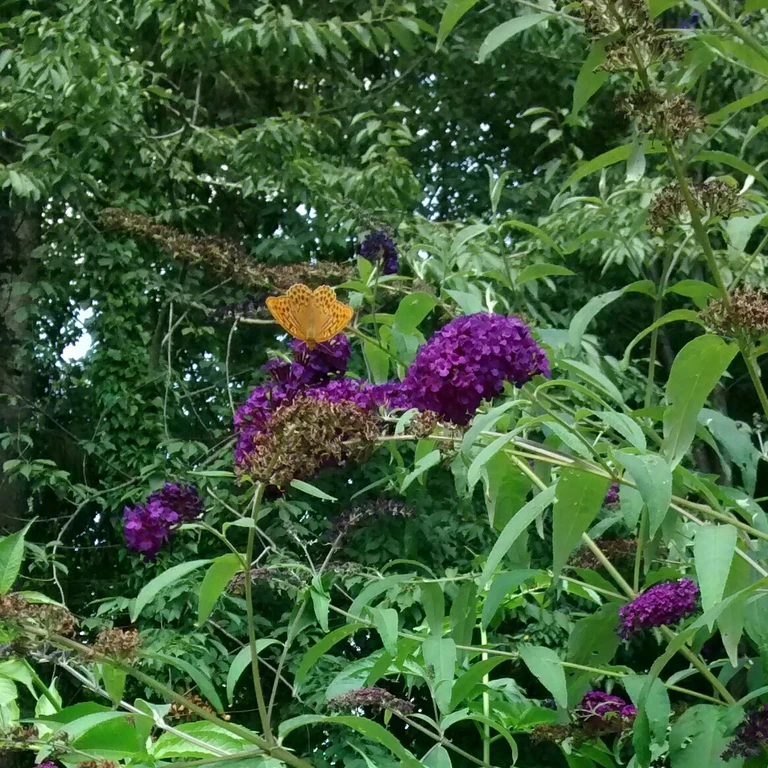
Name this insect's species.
Argynnis paphia
